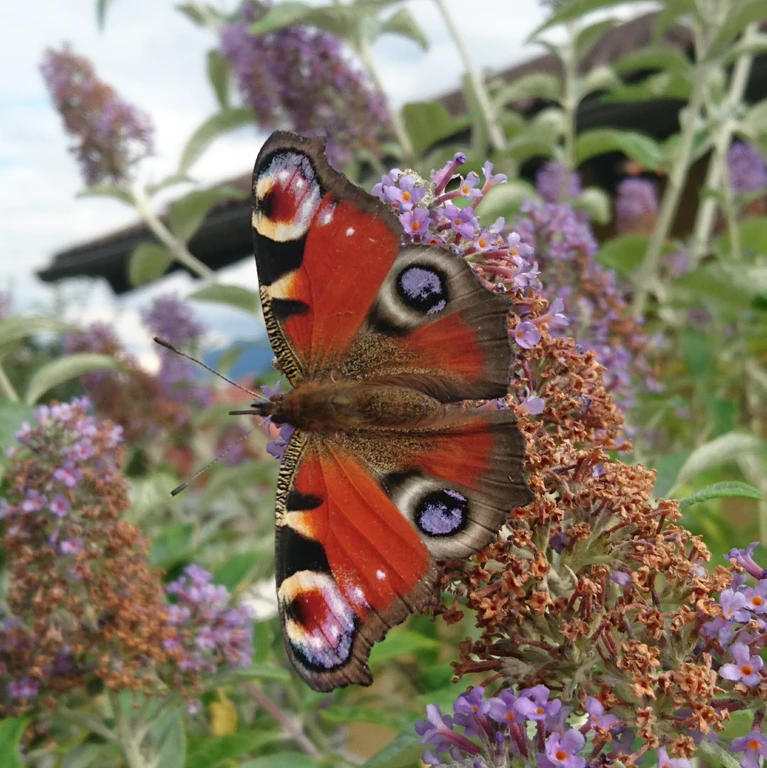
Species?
Aglais io
